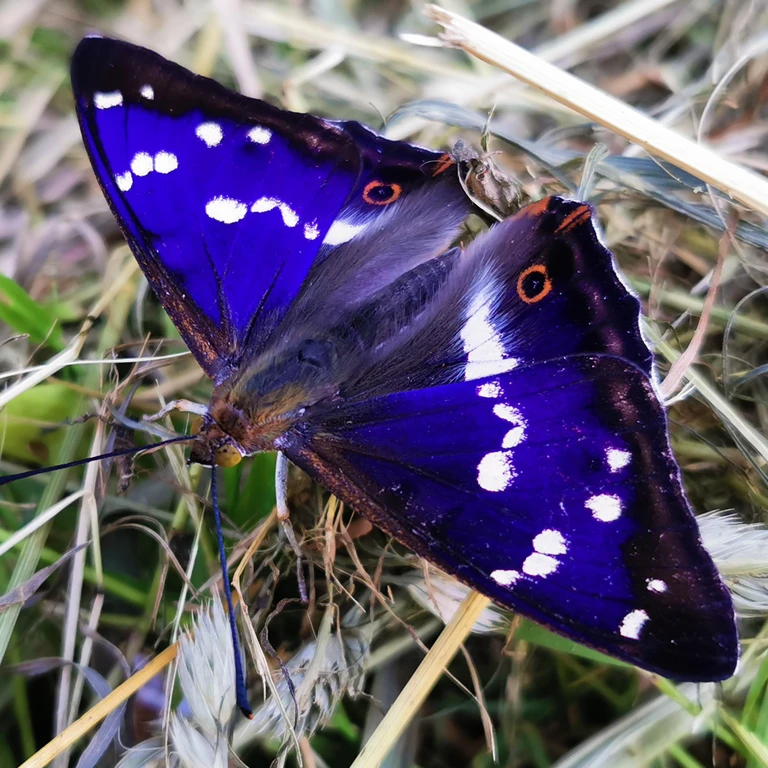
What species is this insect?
Apatura iris
